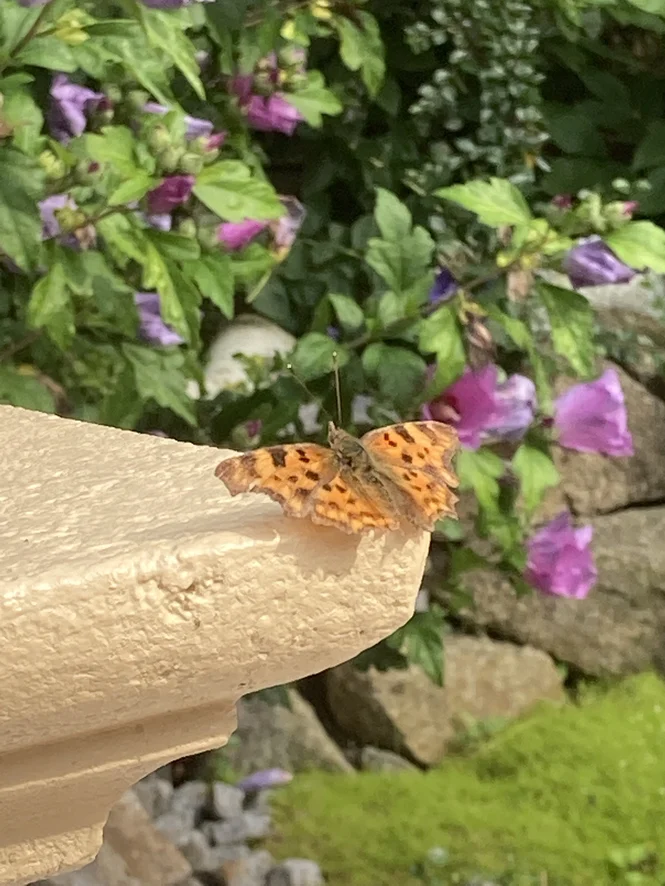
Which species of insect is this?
Polygonia c-album
